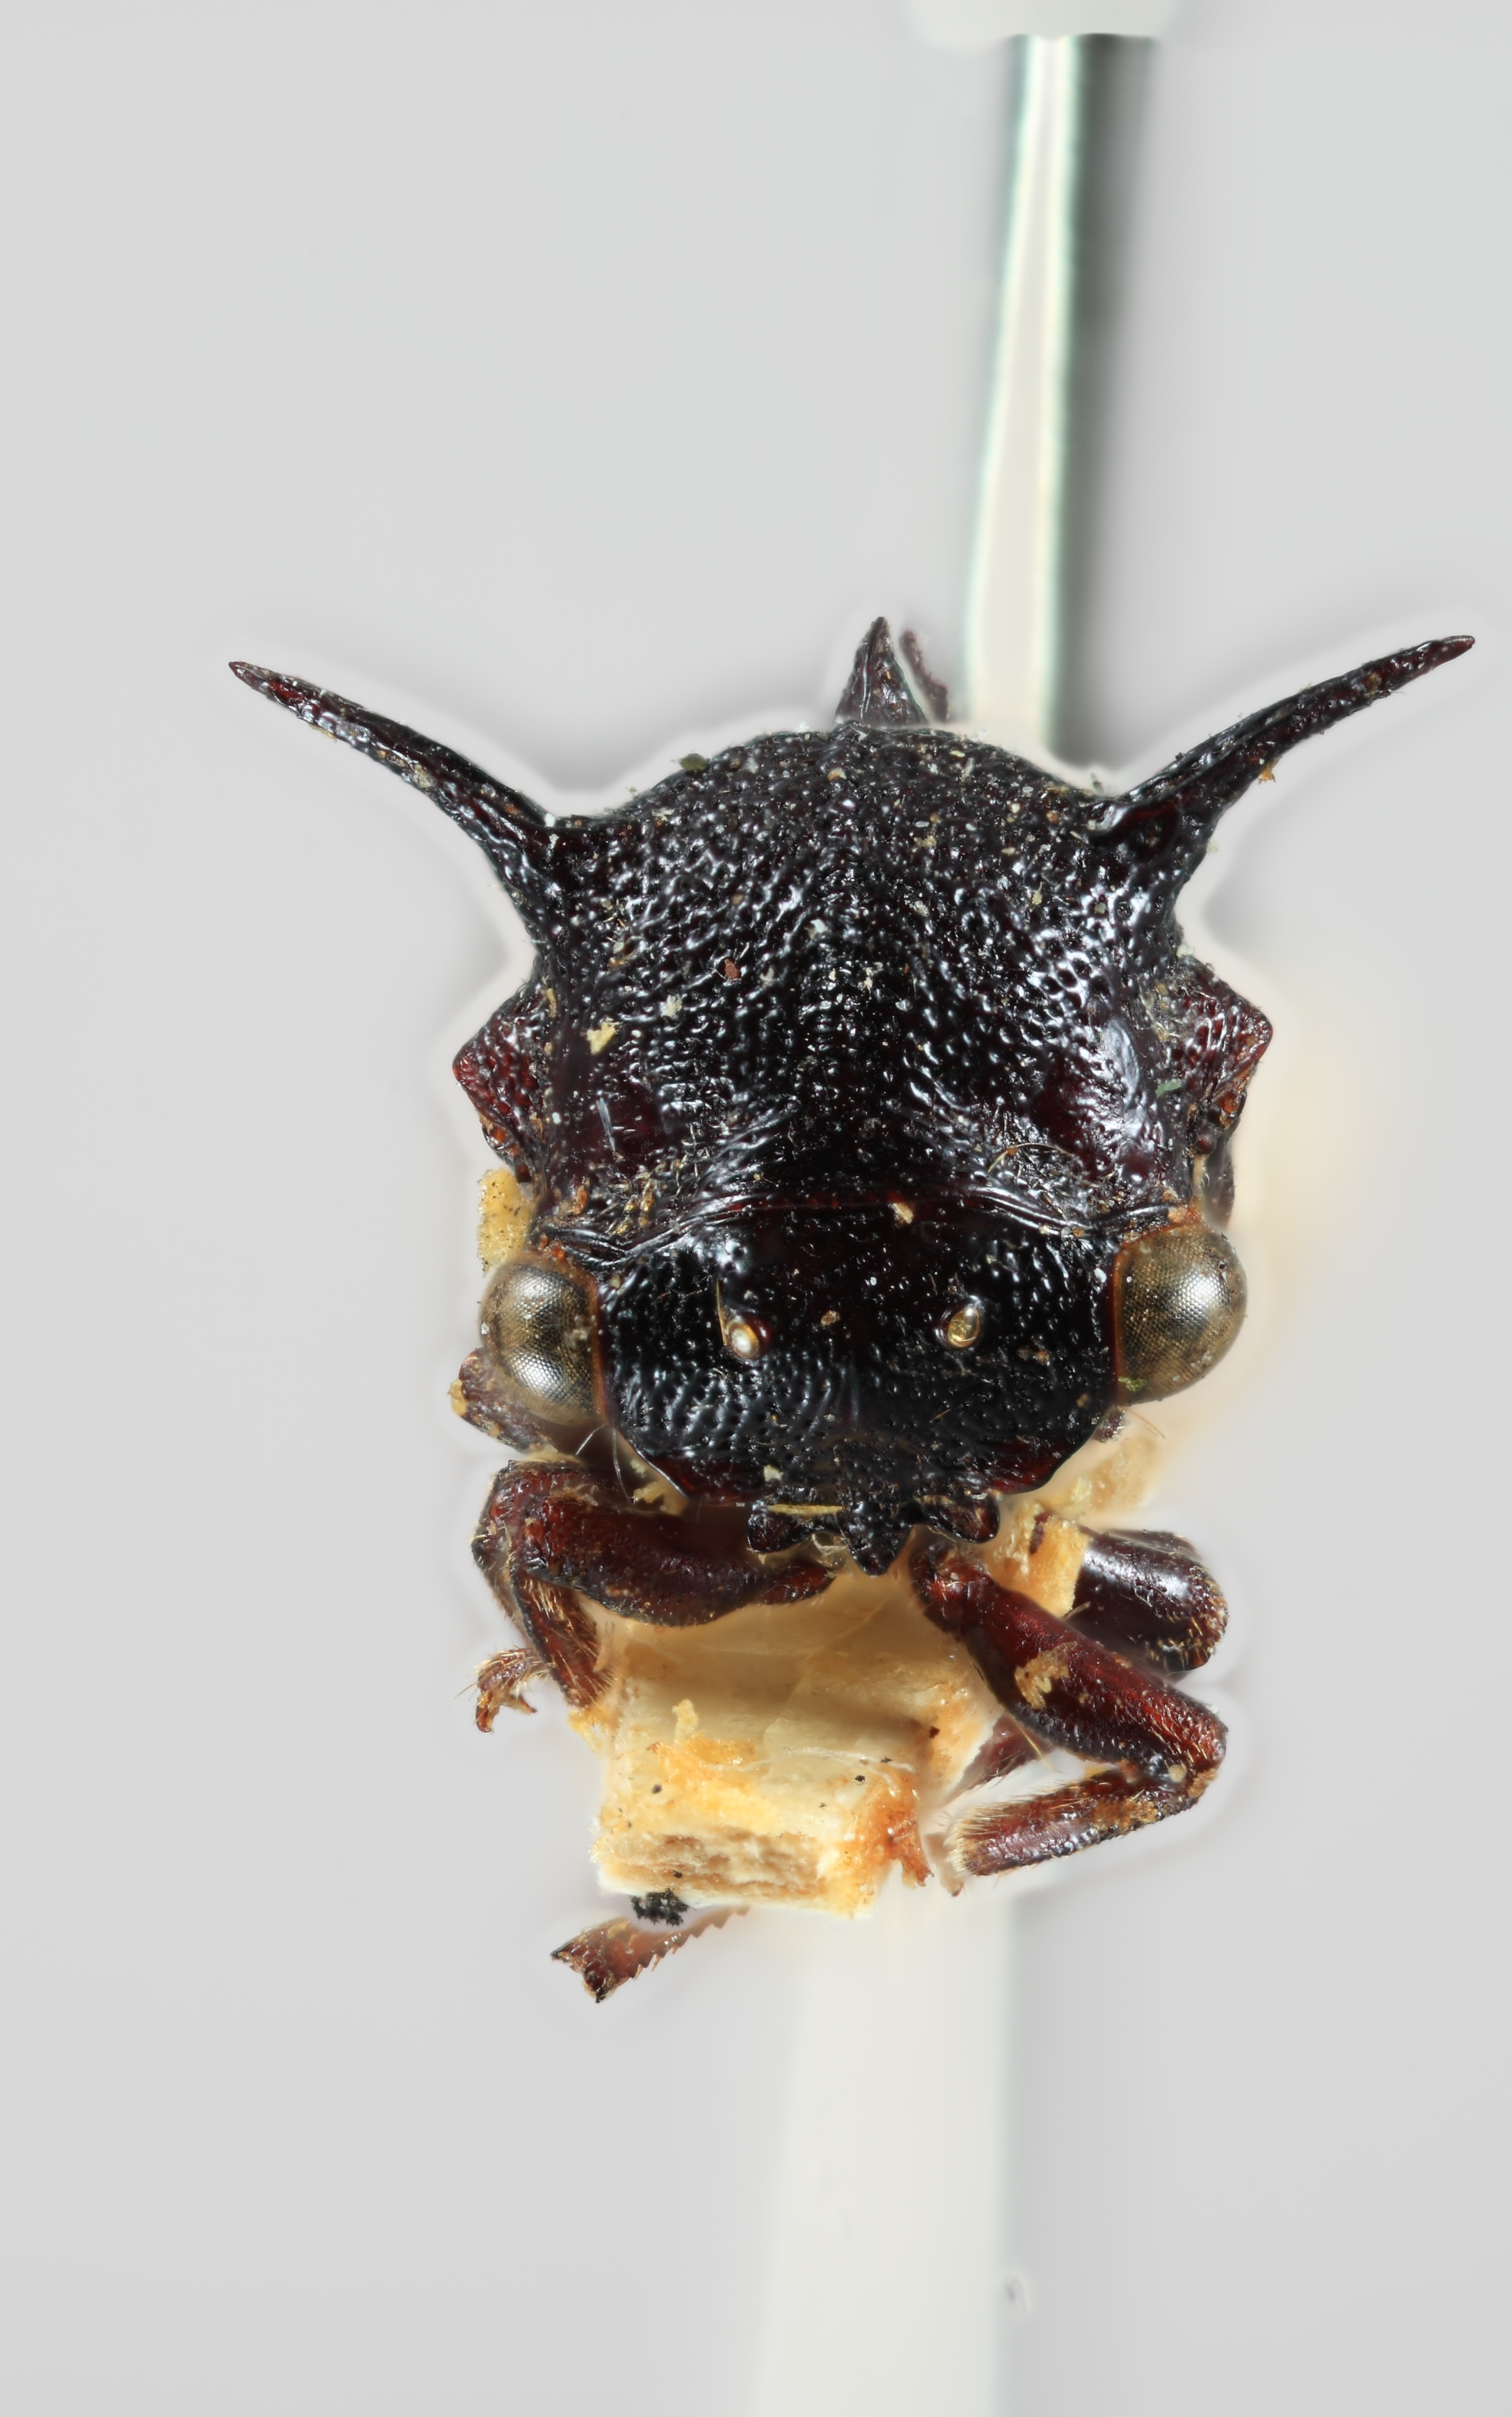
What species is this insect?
Maguva nigra
